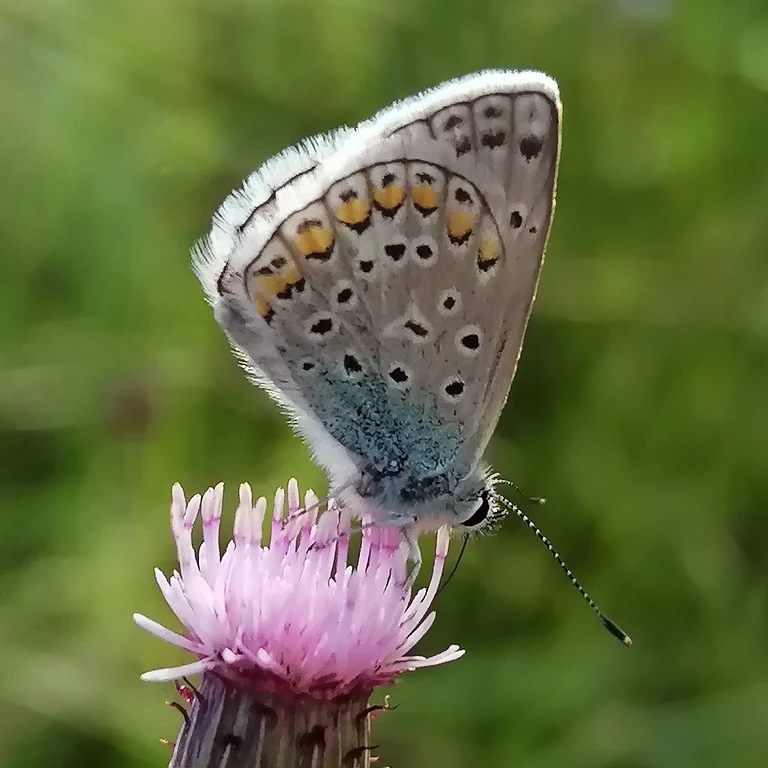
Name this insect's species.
Polyommatus icarus
